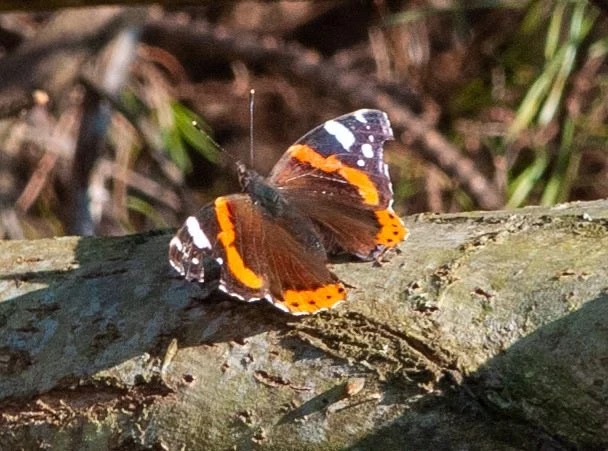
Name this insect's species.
Vanessa atalanta
